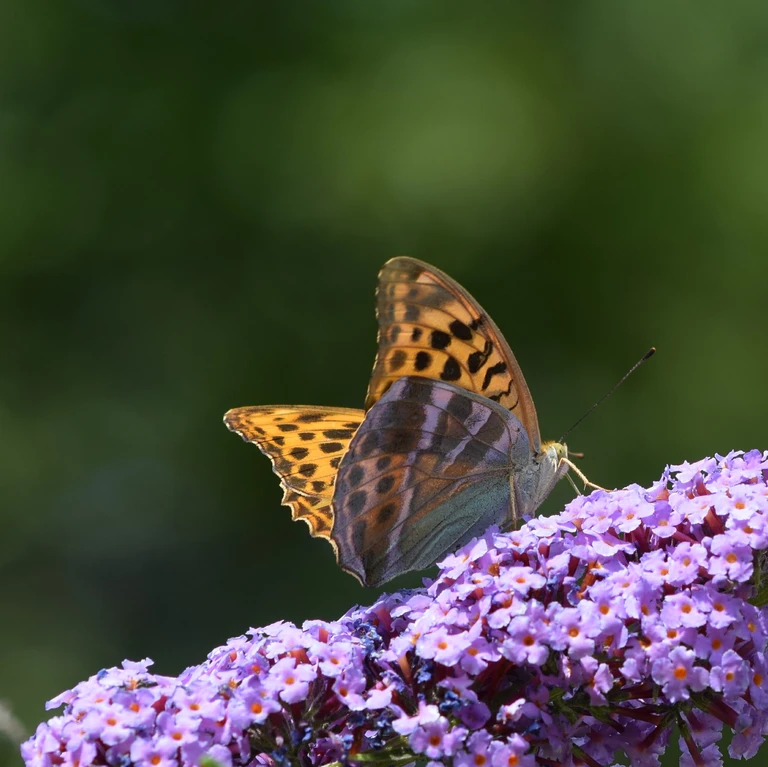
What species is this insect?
Argynnis paphia
